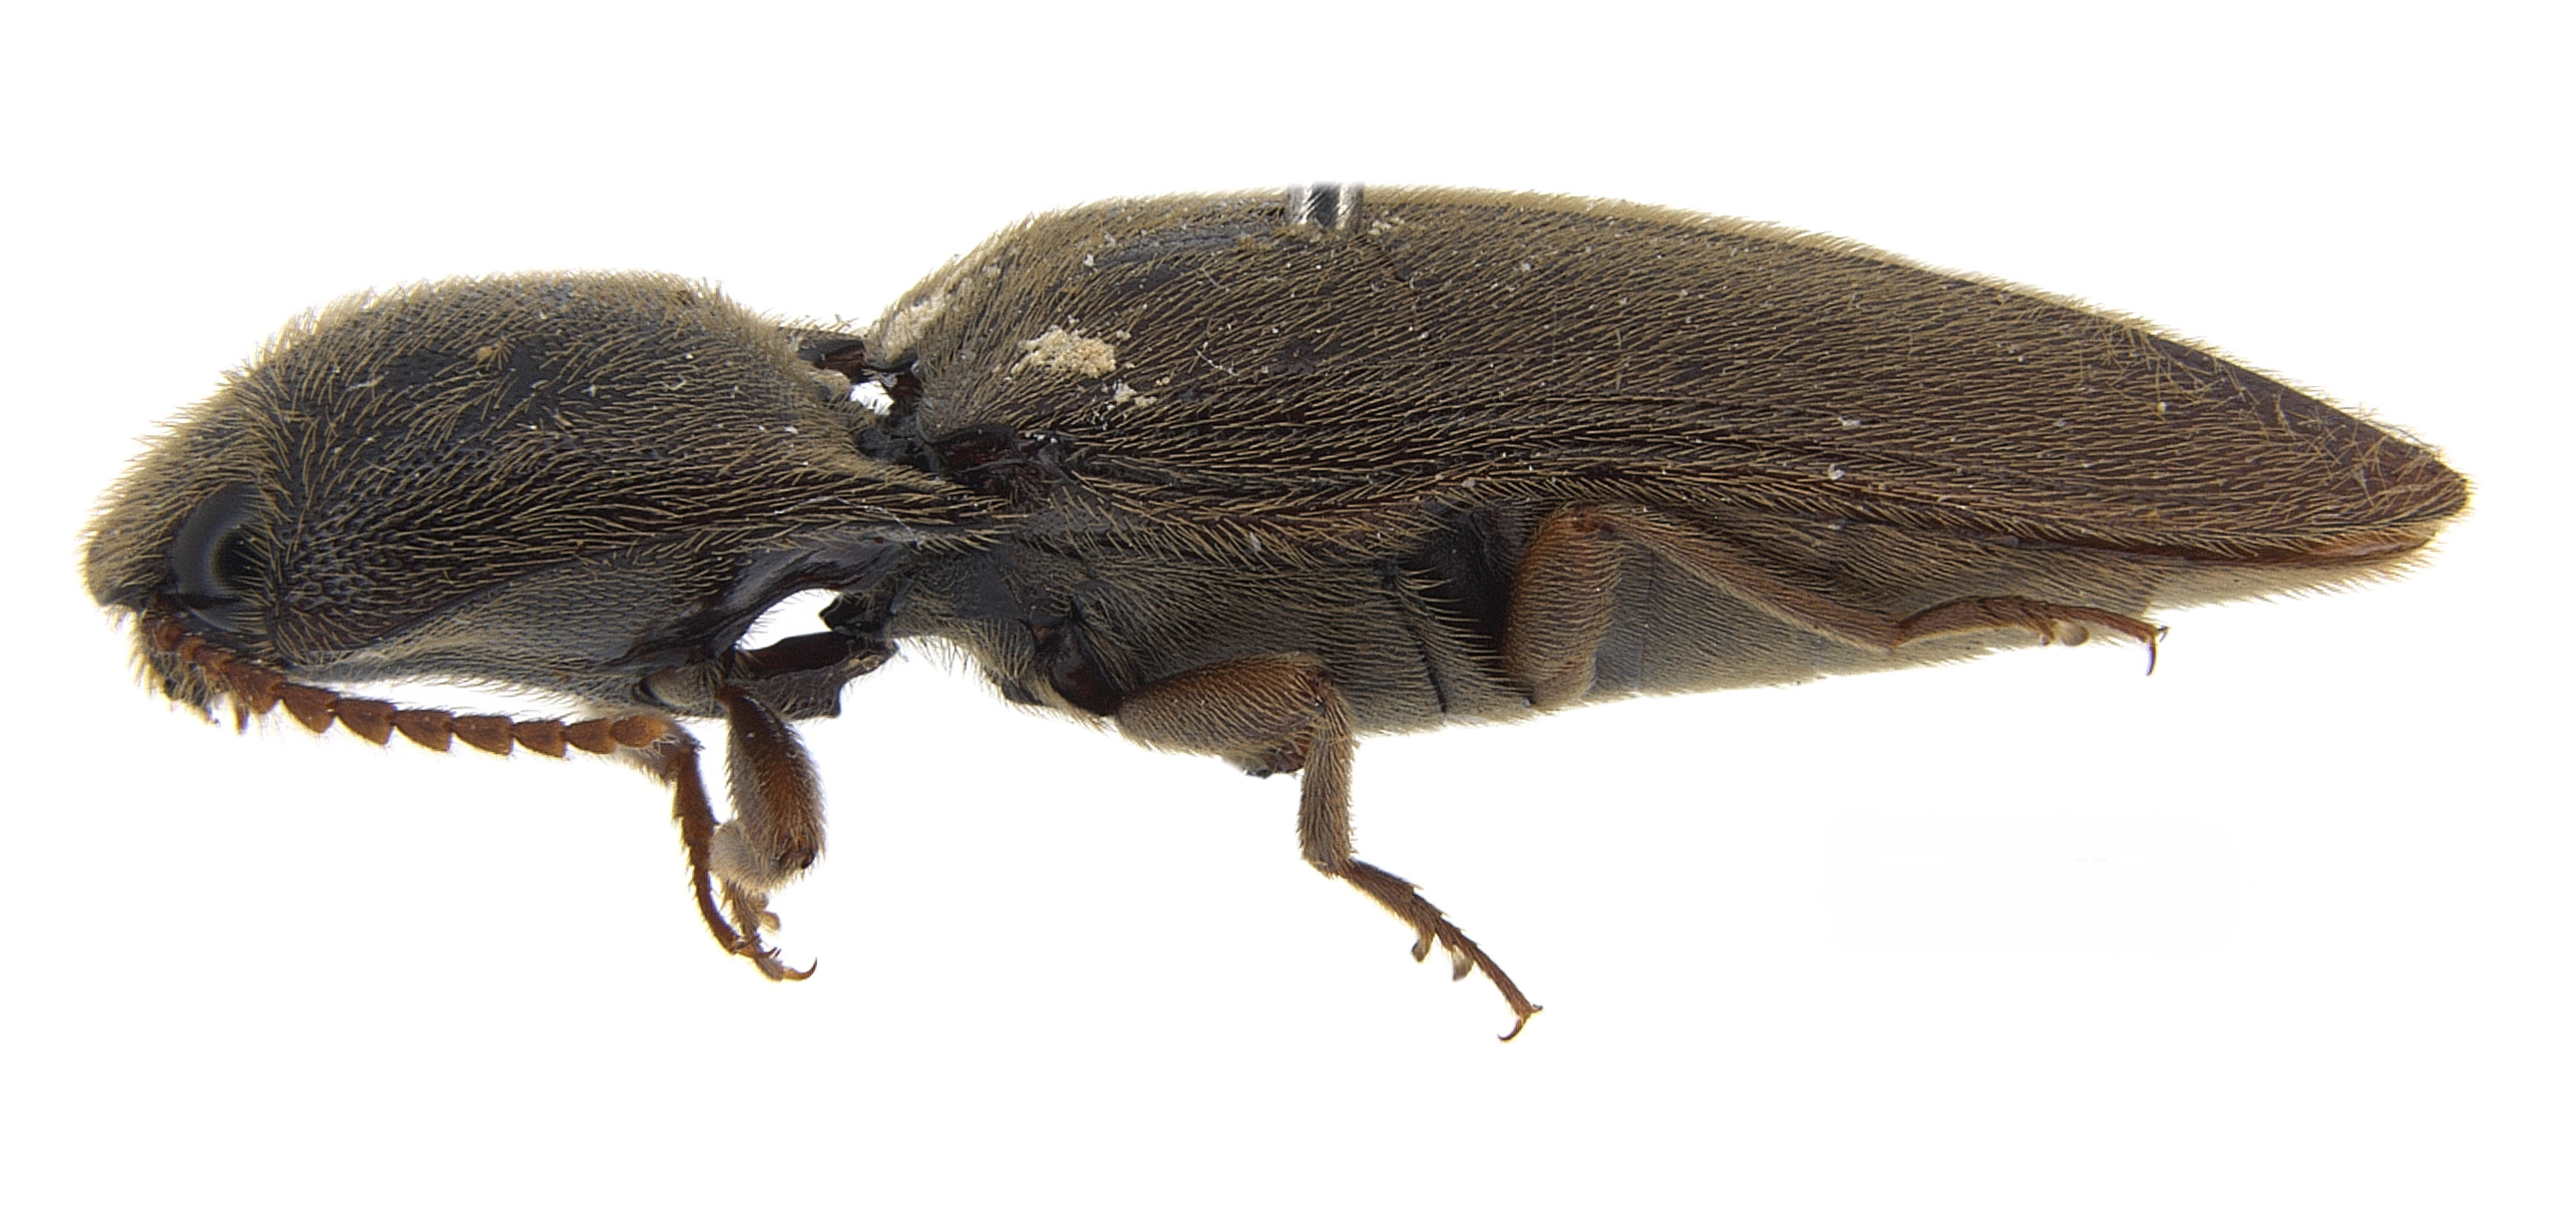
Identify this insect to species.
Propsephus chatanayi
